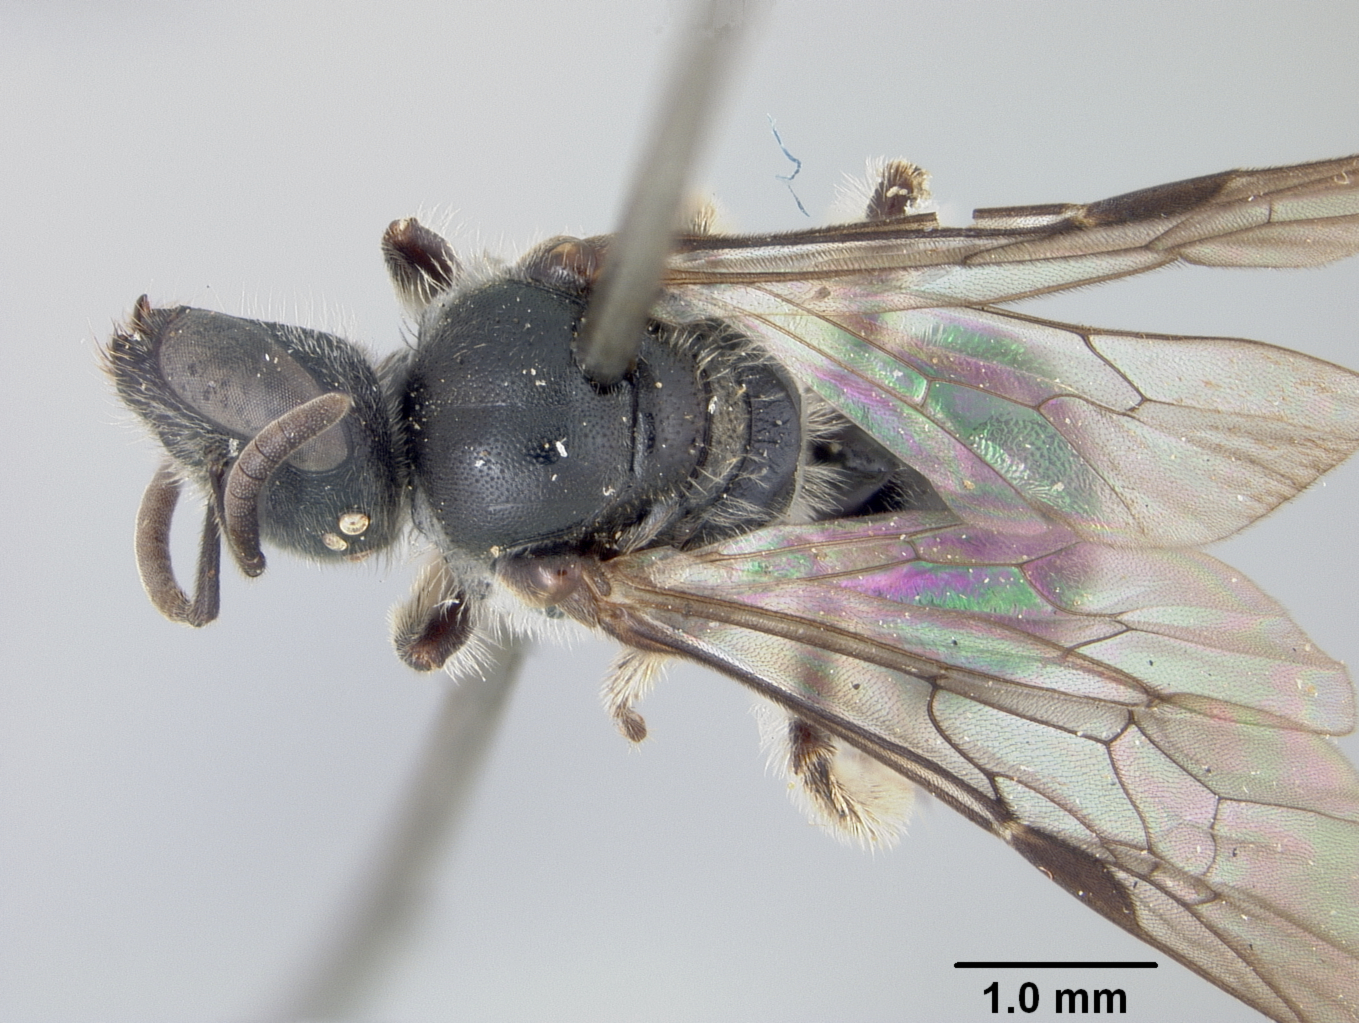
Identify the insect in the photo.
Halictus itaminus
